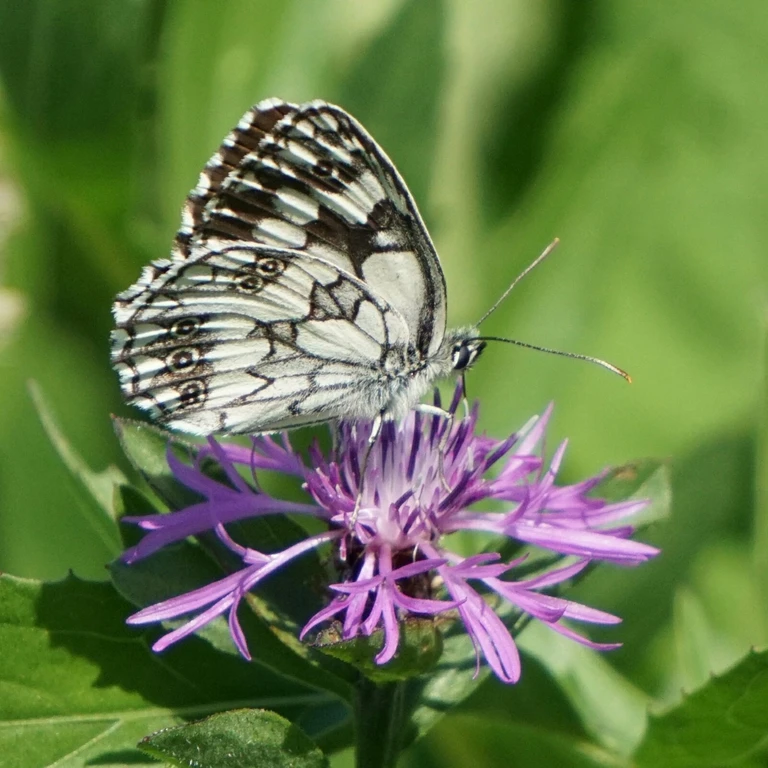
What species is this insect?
Melanargia galathea
